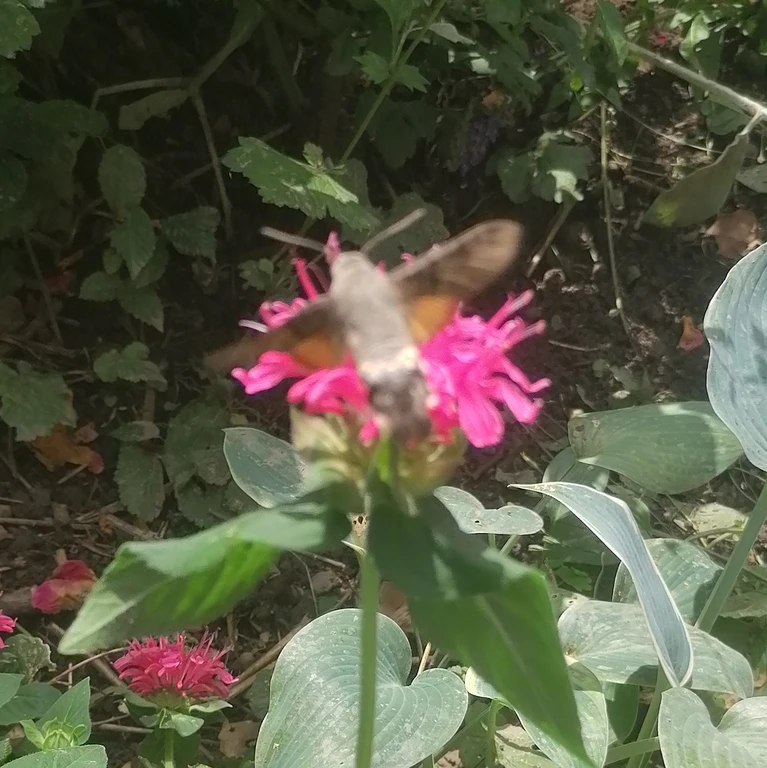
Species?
Macroglossum stellatarum
